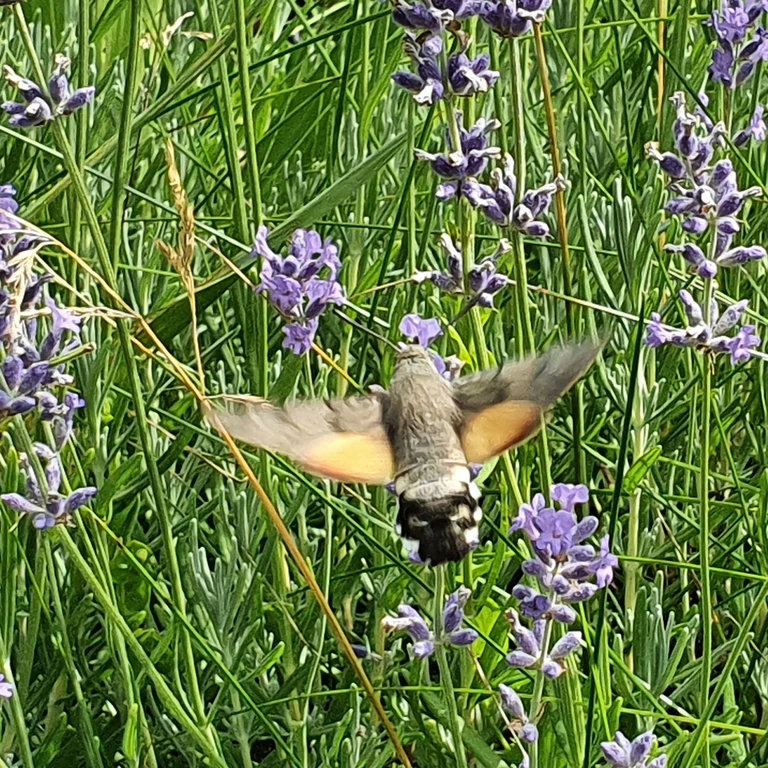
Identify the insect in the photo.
Macroglossum stellatarum
